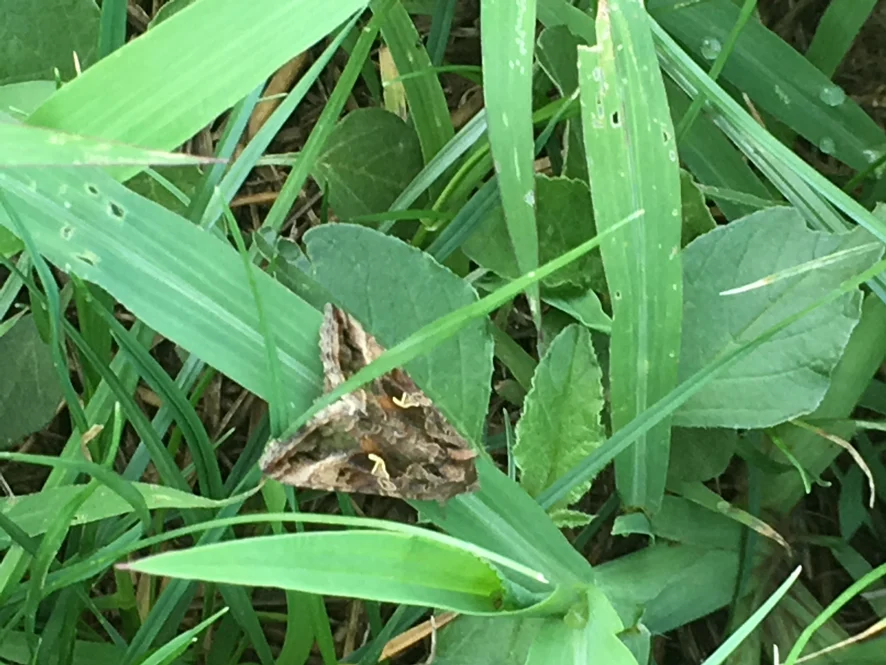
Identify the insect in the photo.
Autographa gamma
